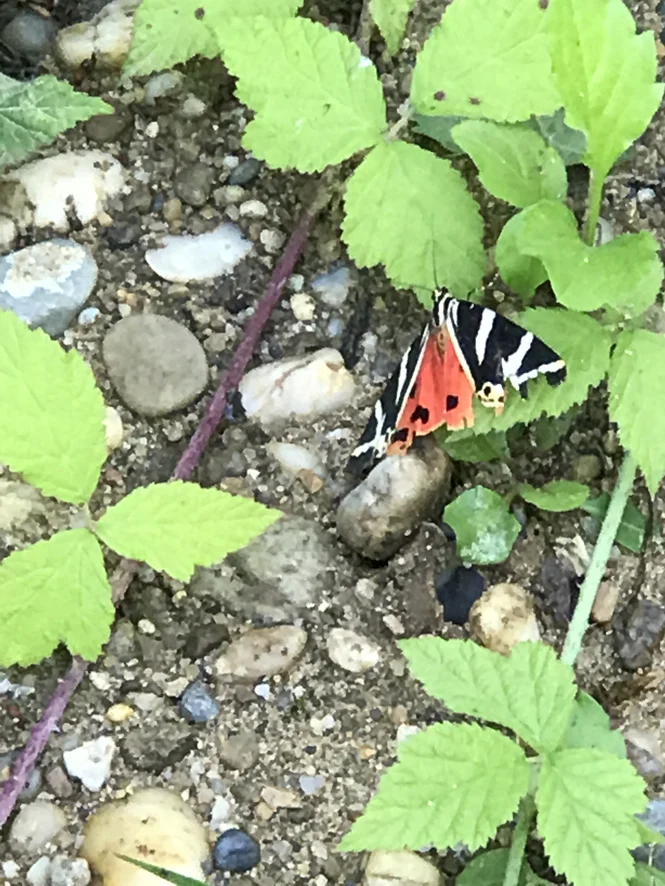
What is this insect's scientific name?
Euplagia quadripunctaria
